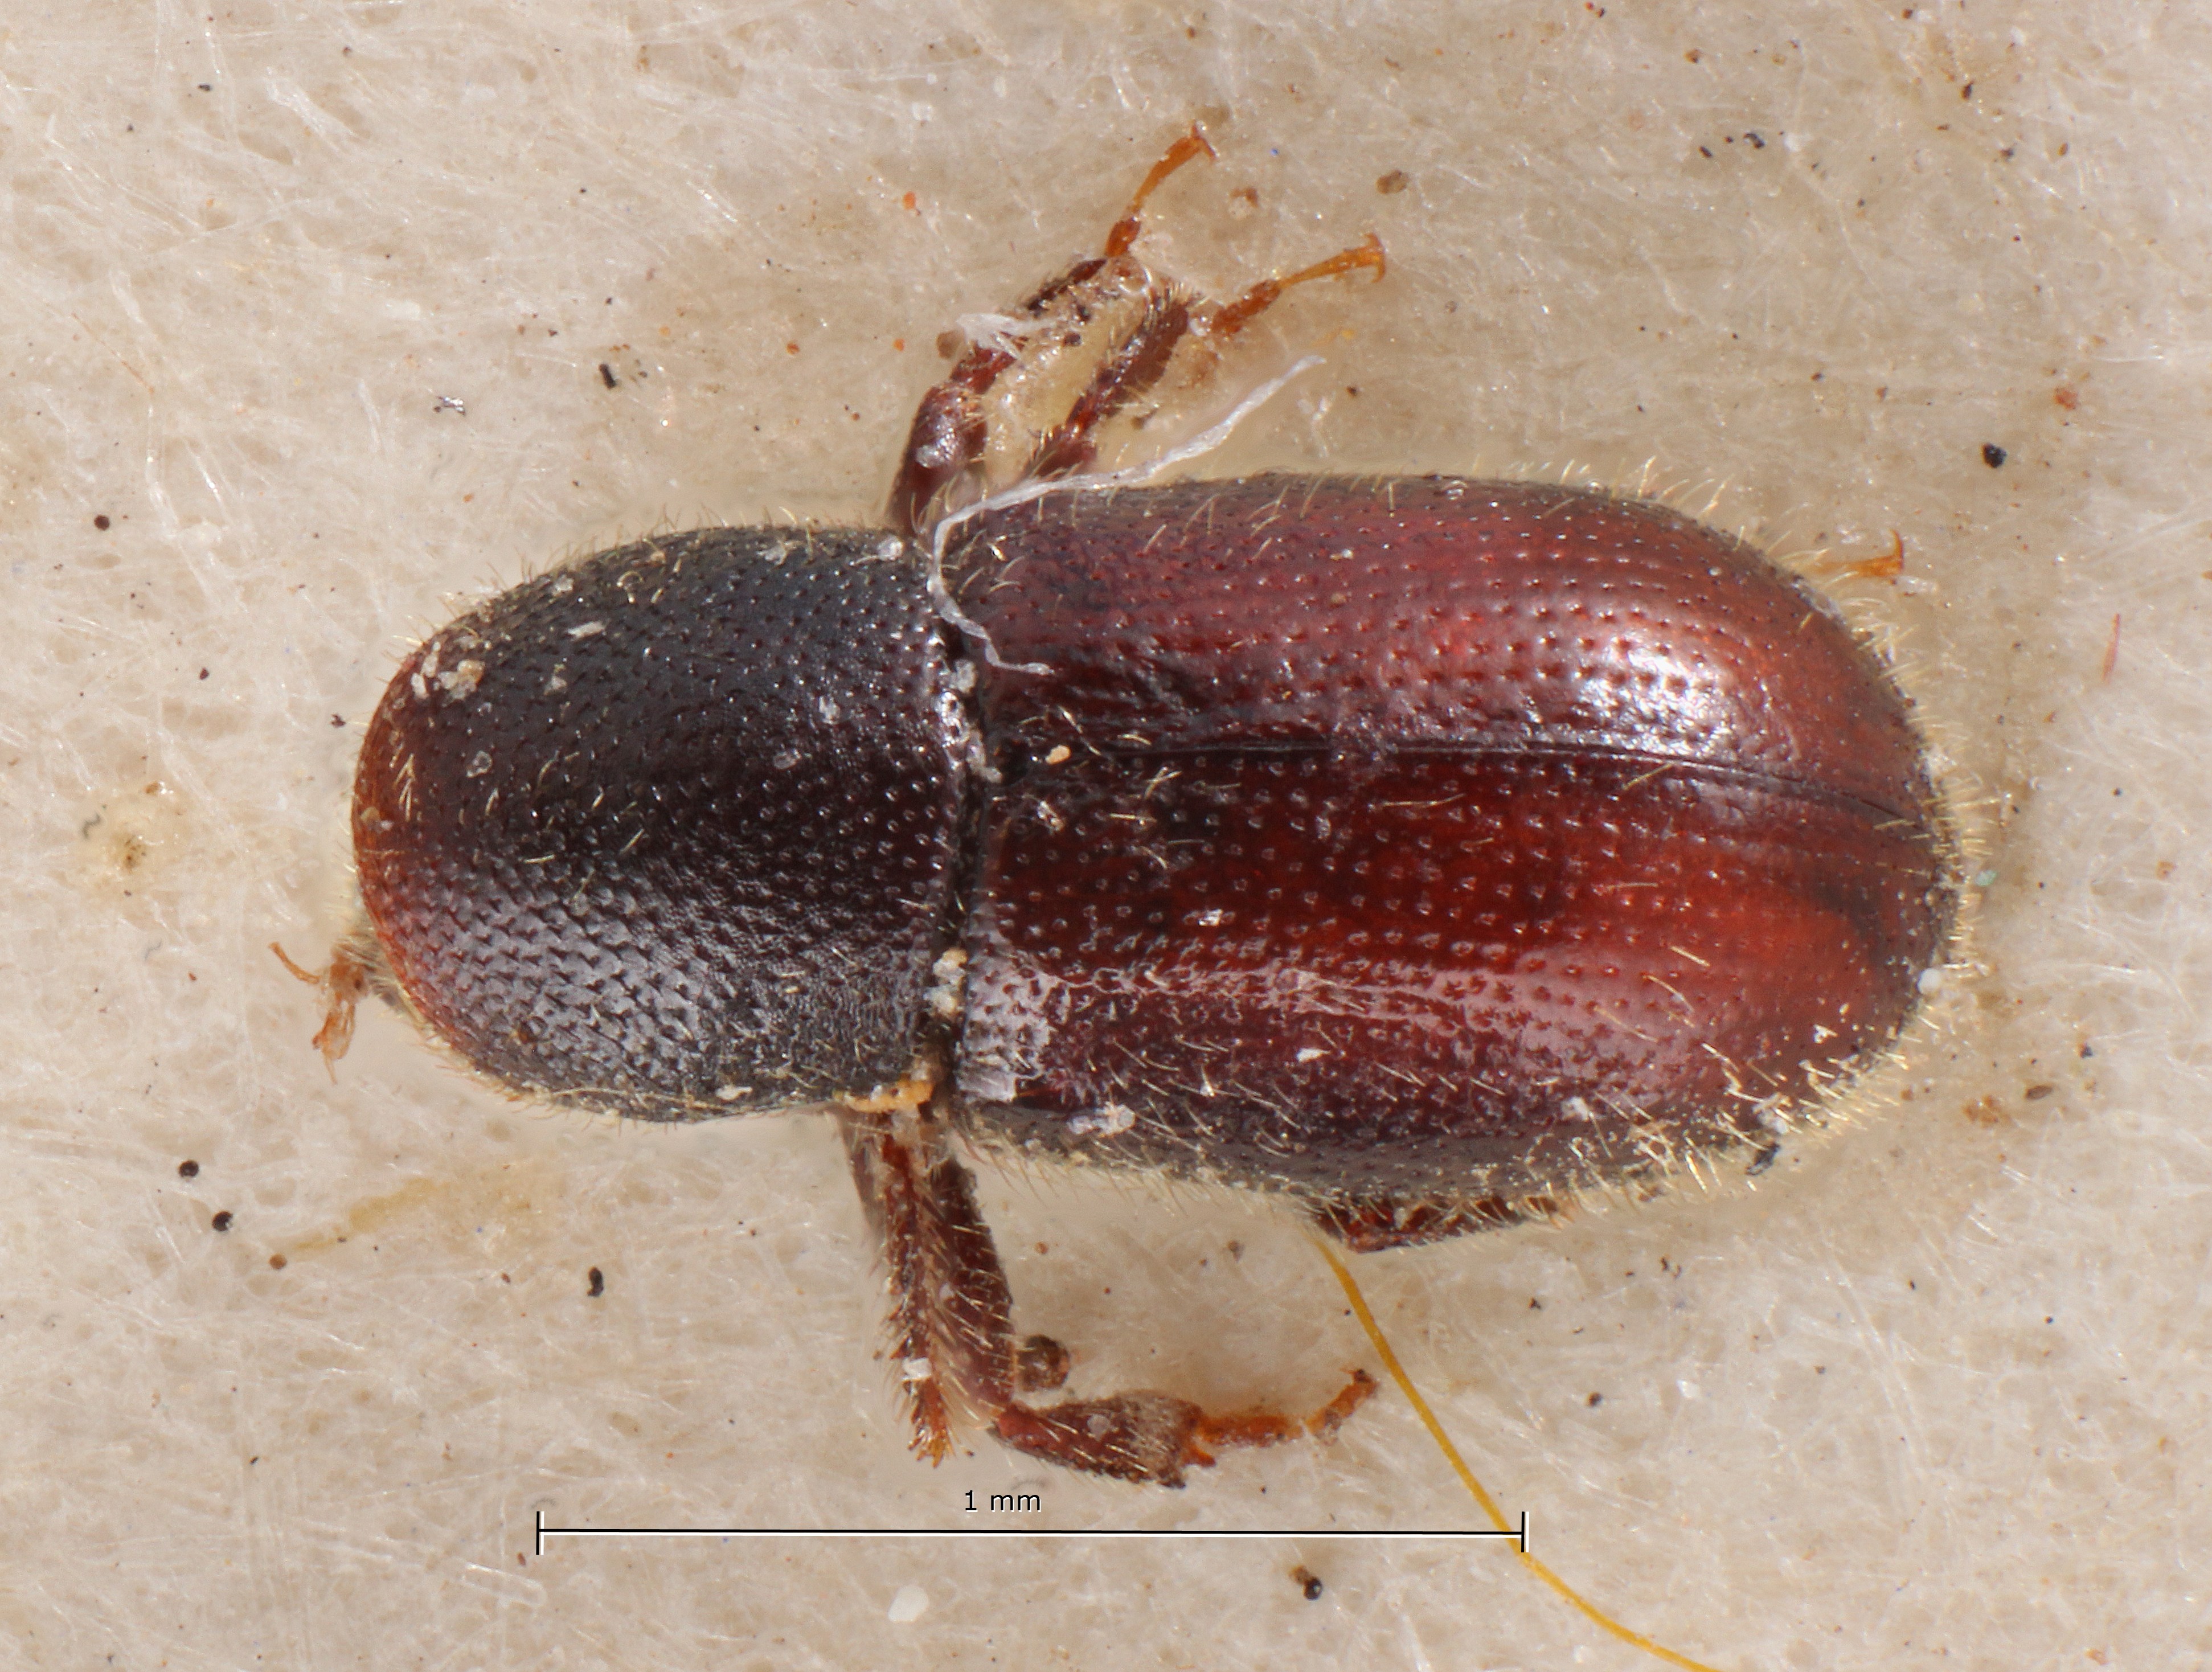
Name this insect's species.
Hexacolus striatus
